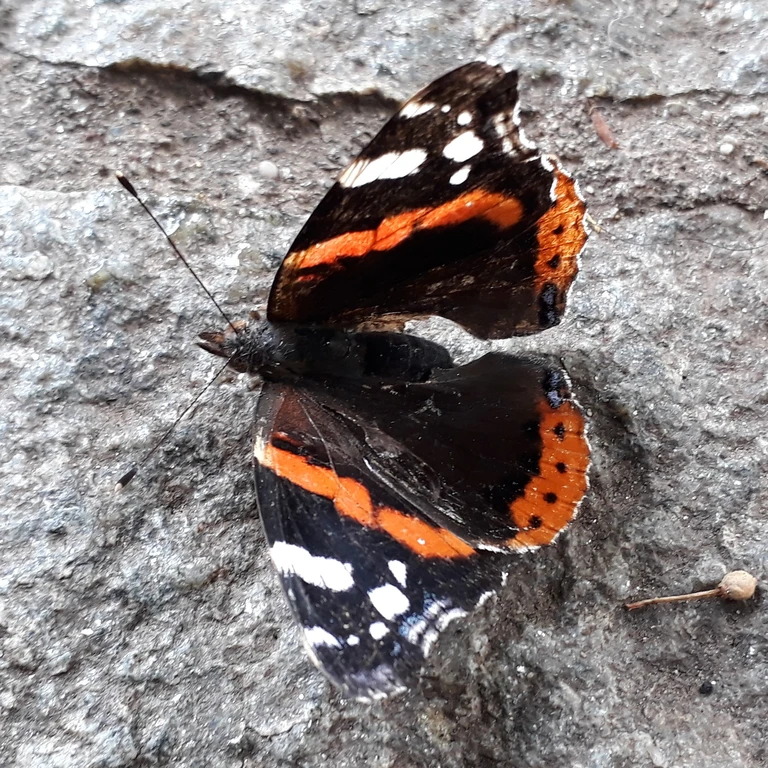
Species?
Vanessa atalanta
